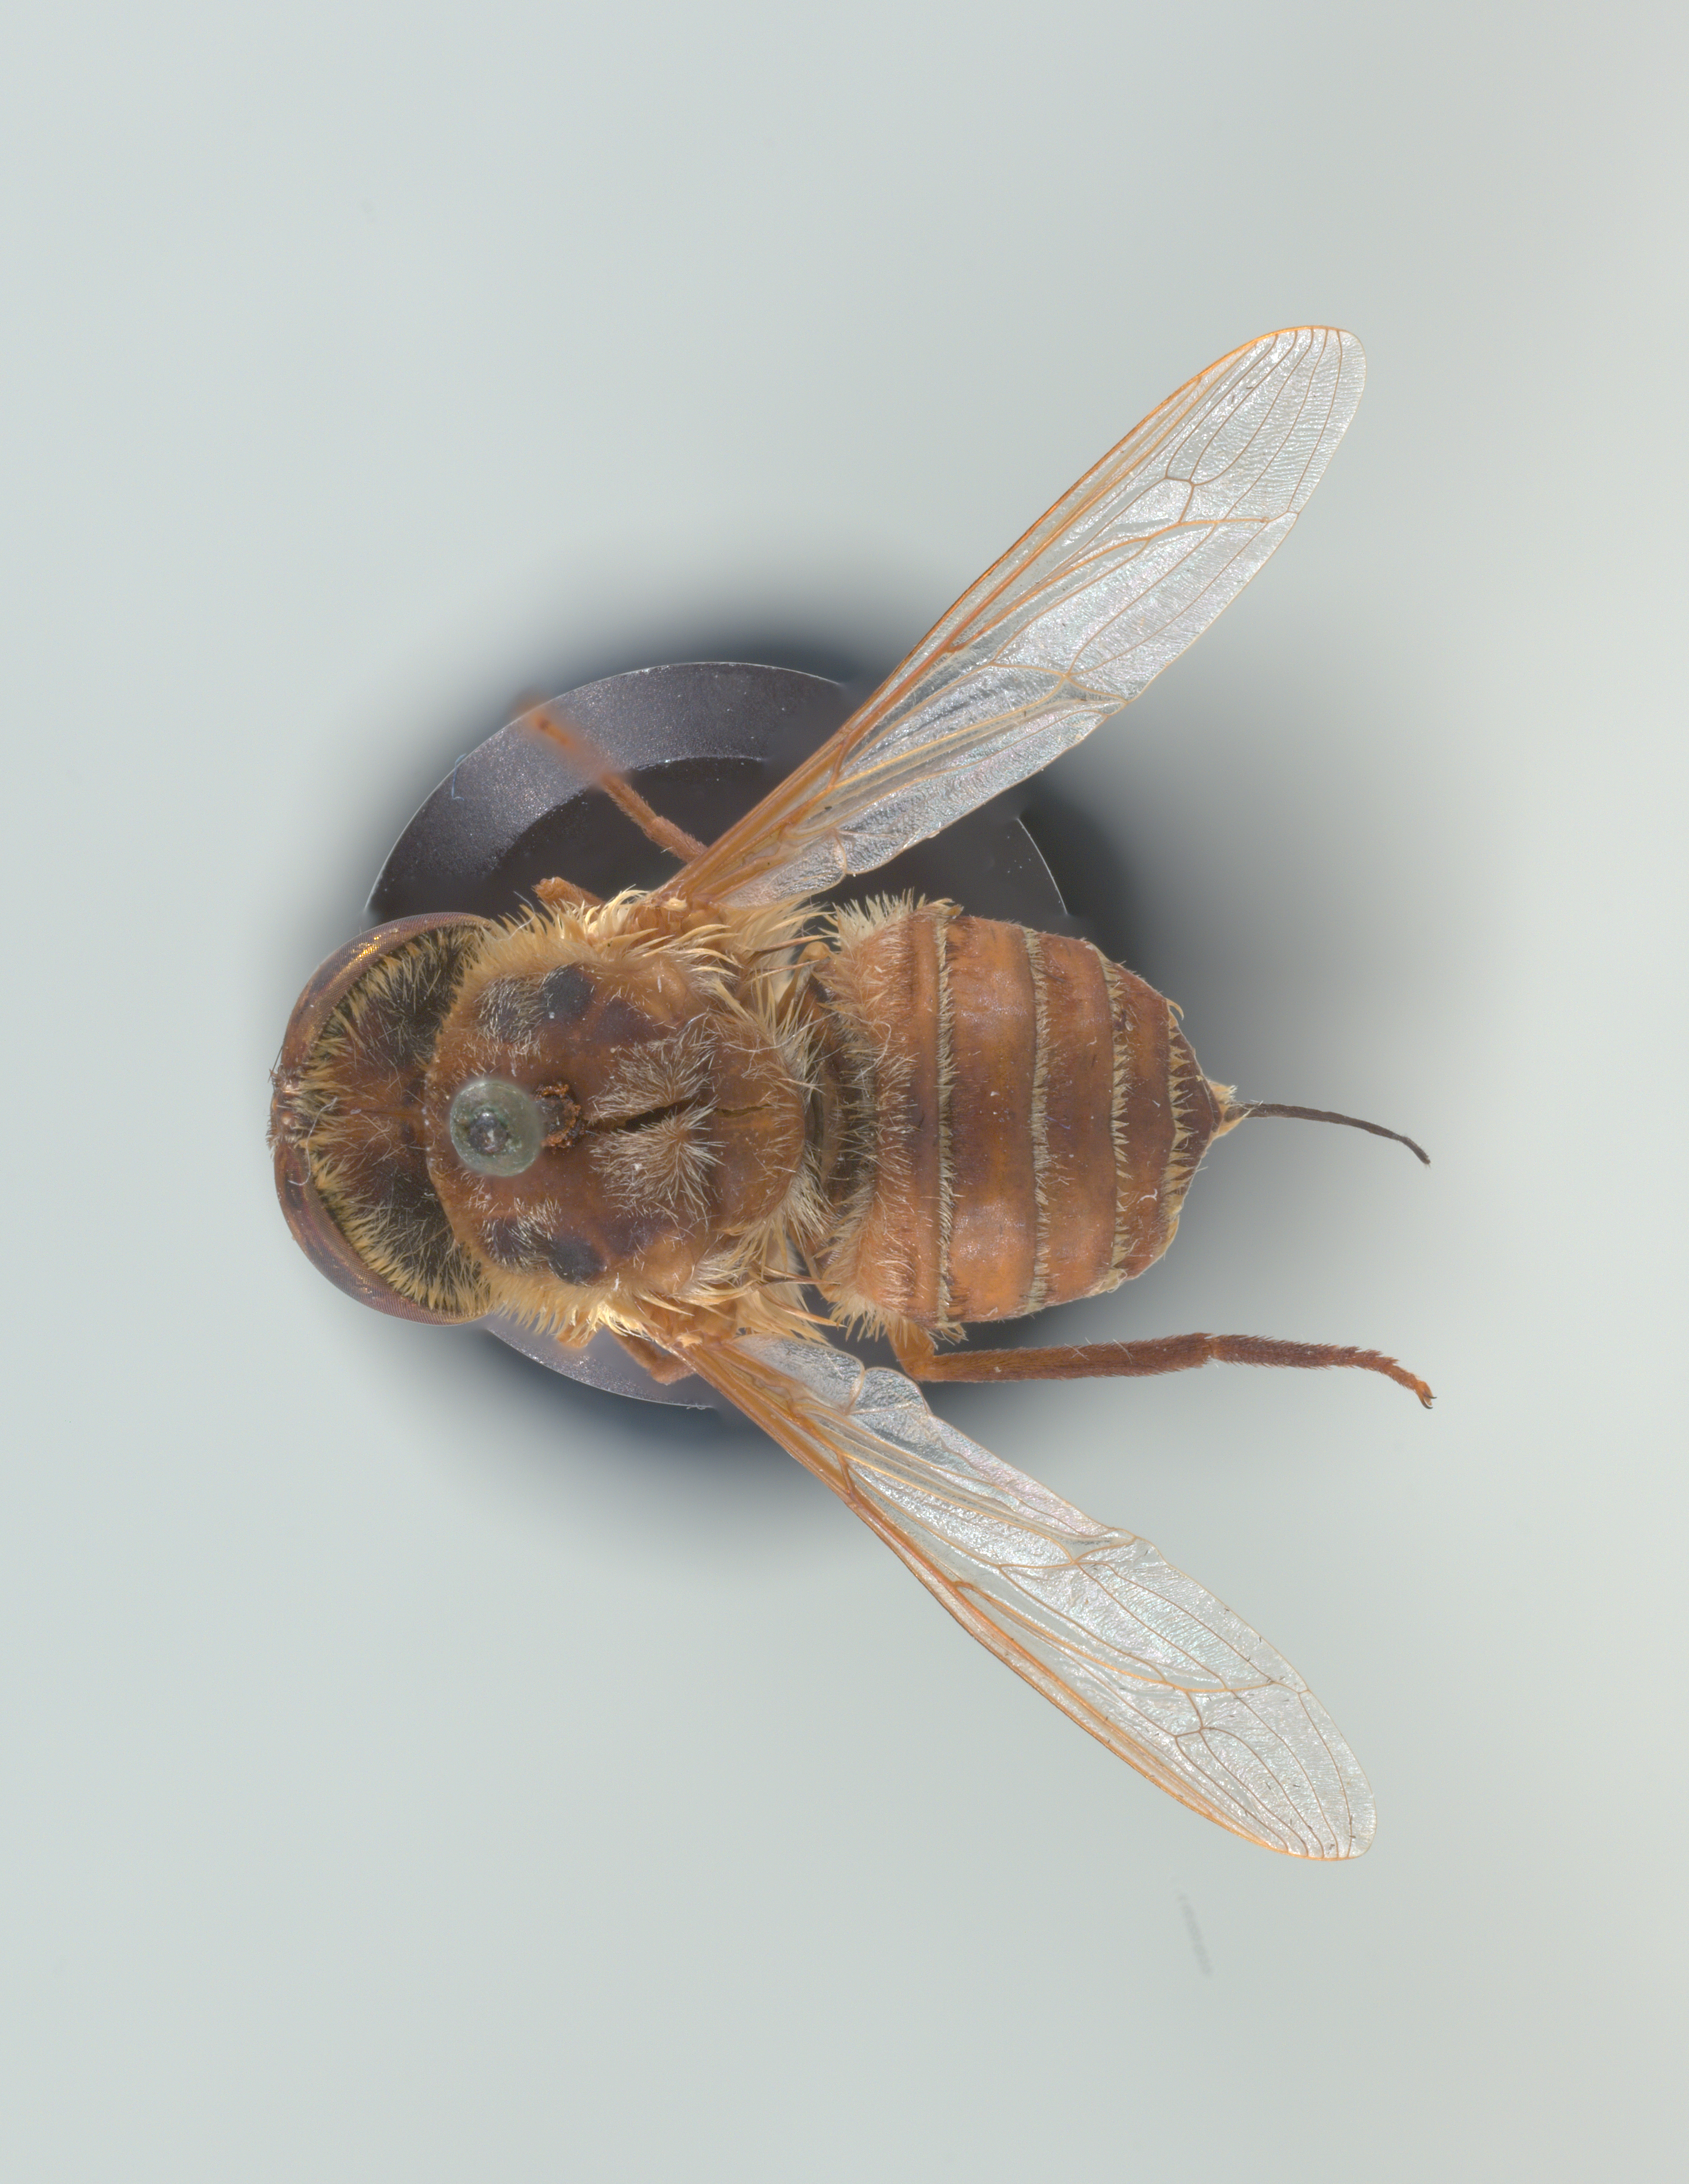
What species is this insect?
Neorhynchocephalus volaticus
